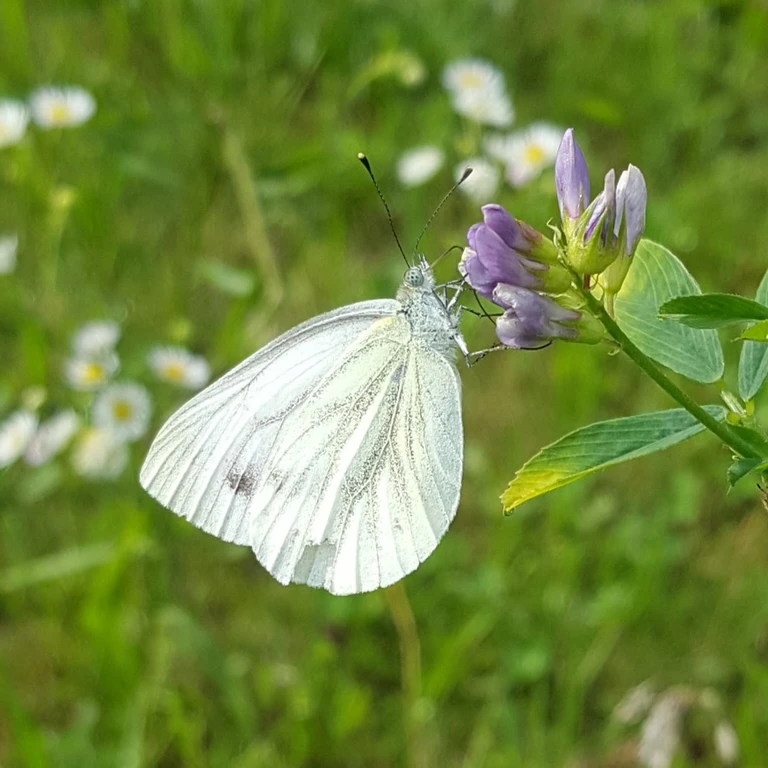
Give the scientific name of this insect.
Pieris napi
